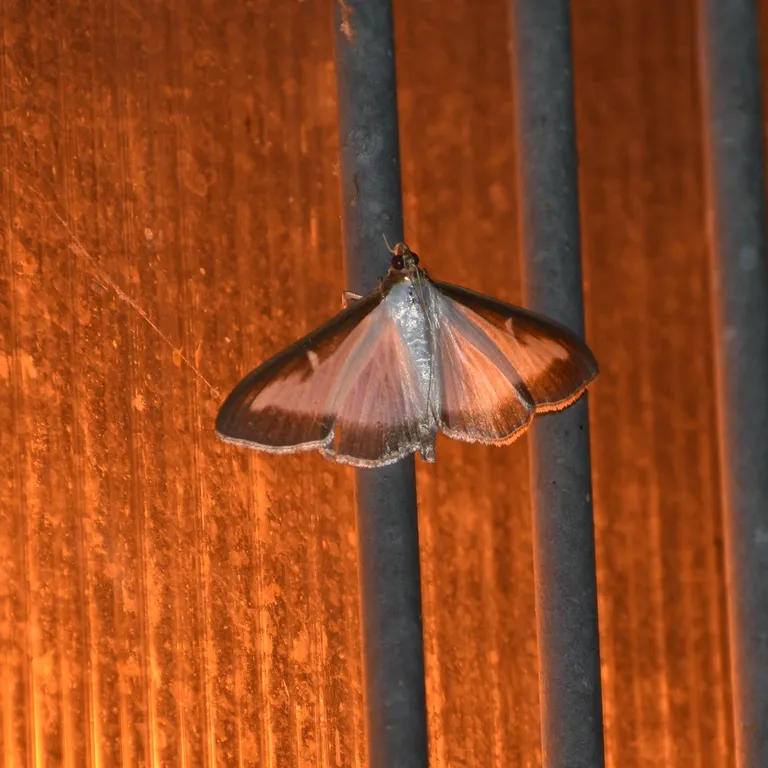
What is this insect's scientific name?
Cydalima perspectalis
